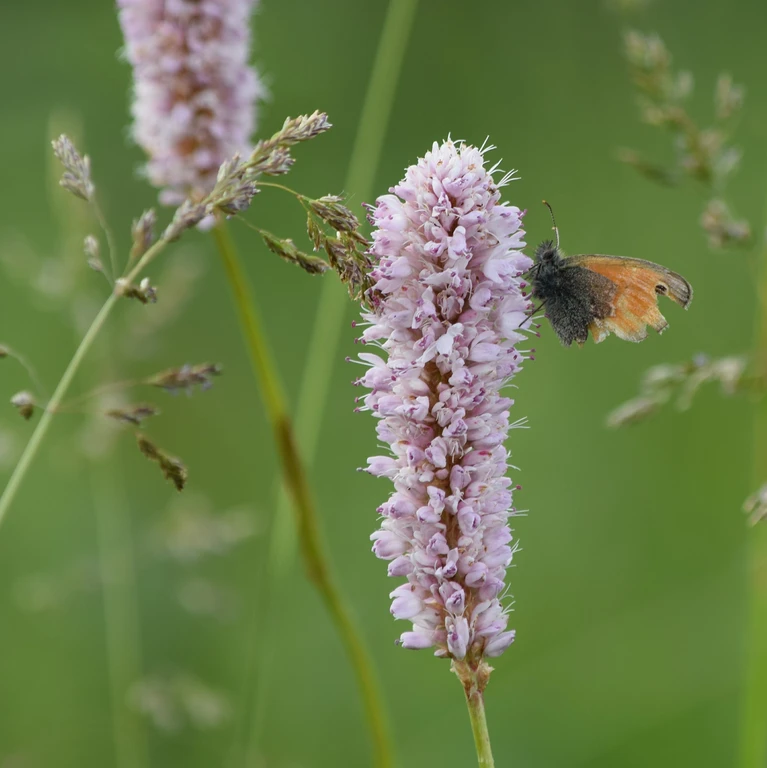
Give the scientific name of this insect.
Coenonympha pamphilus
